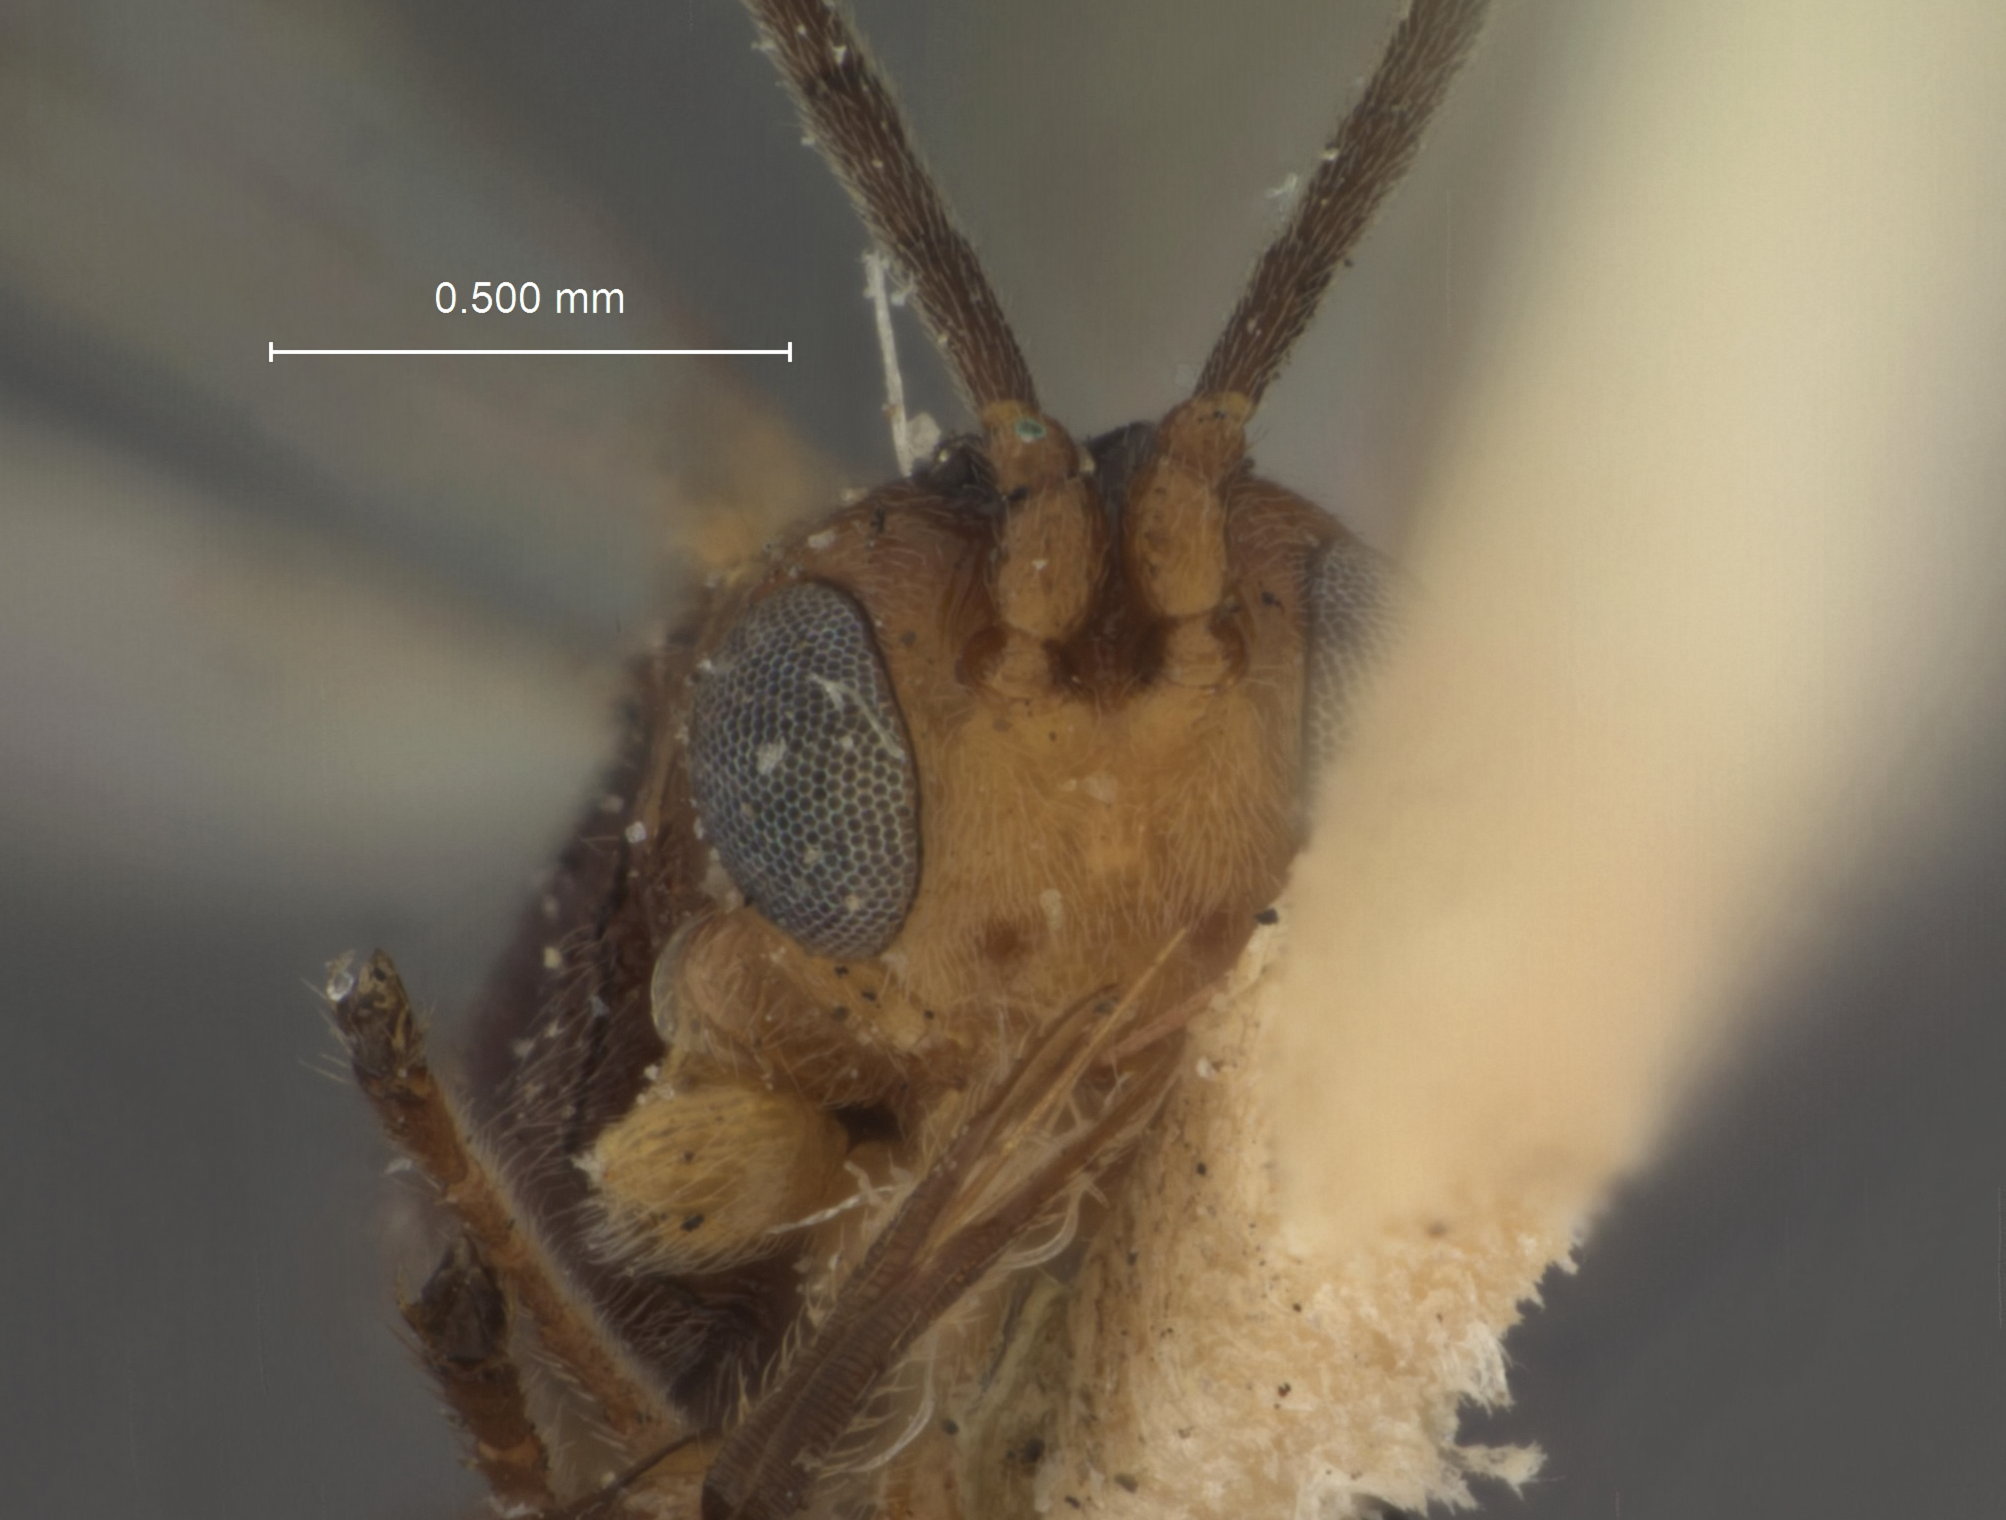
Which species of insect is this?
Dinocampus pyri
